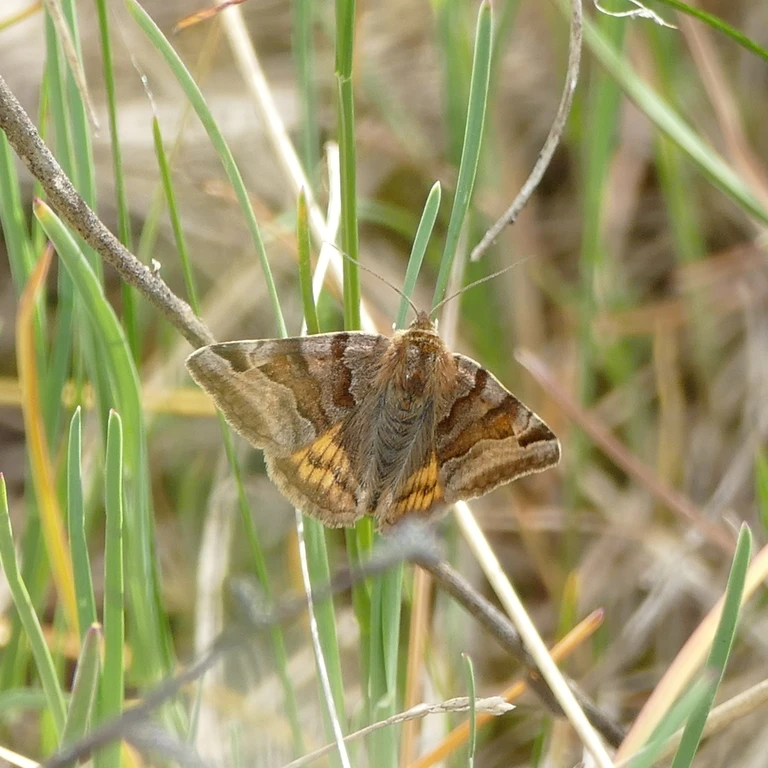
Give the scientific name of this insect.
Euclidia glyphica
